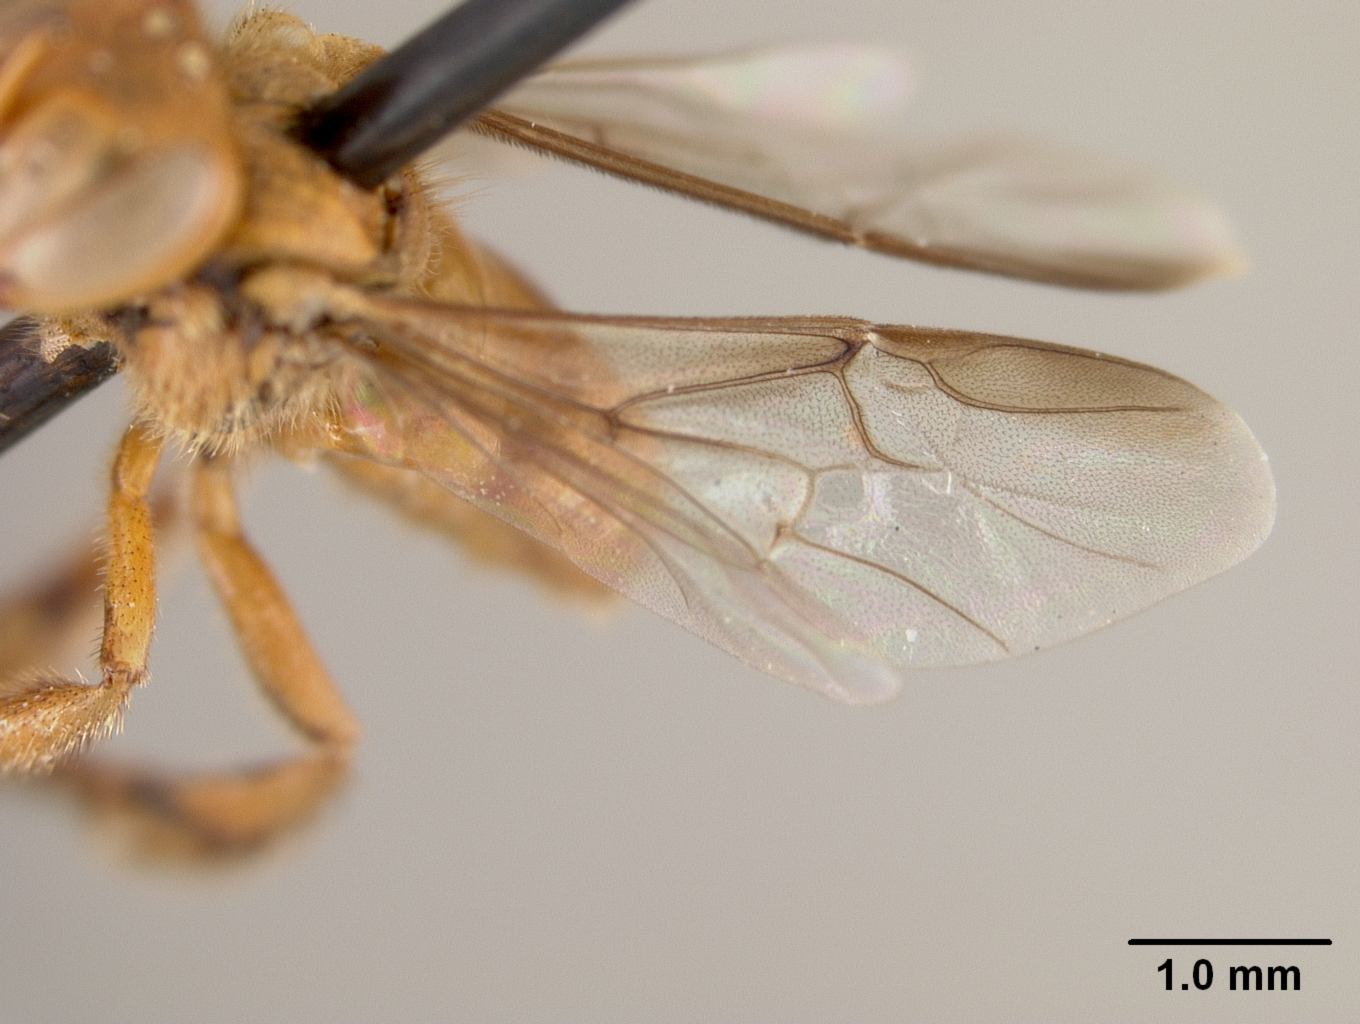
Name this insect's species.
Trigona tataira
